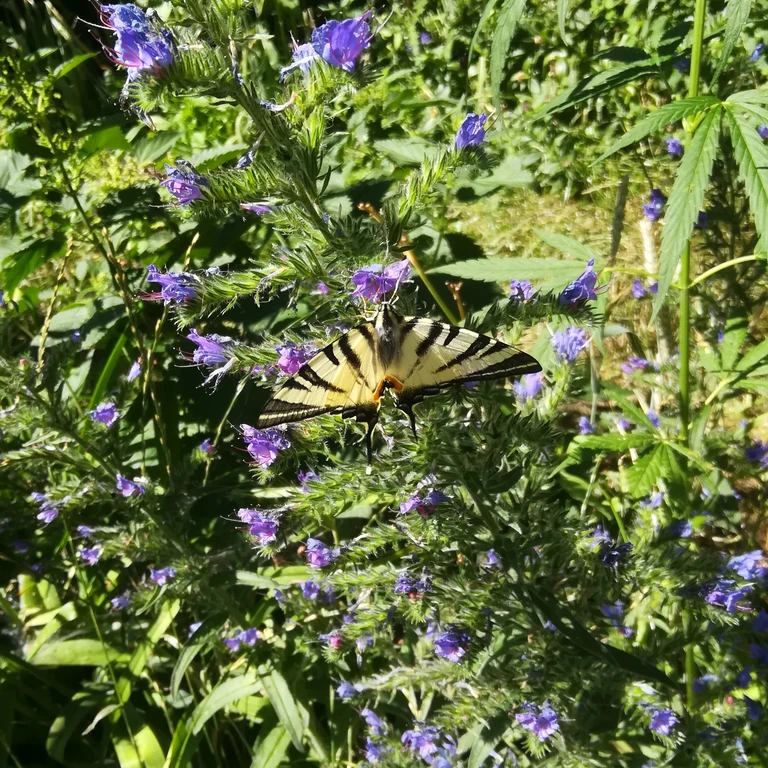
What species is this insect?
Iphiclides podalirius
